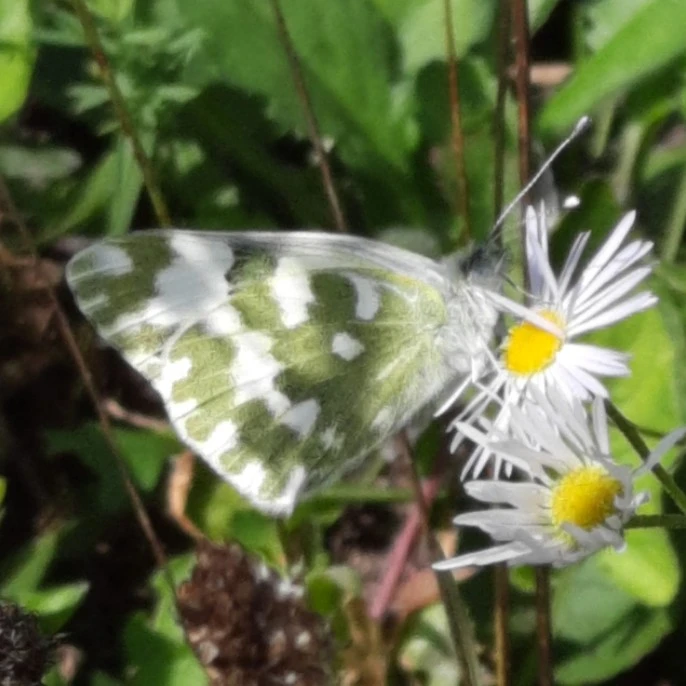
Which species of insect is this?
Pontia edusa
